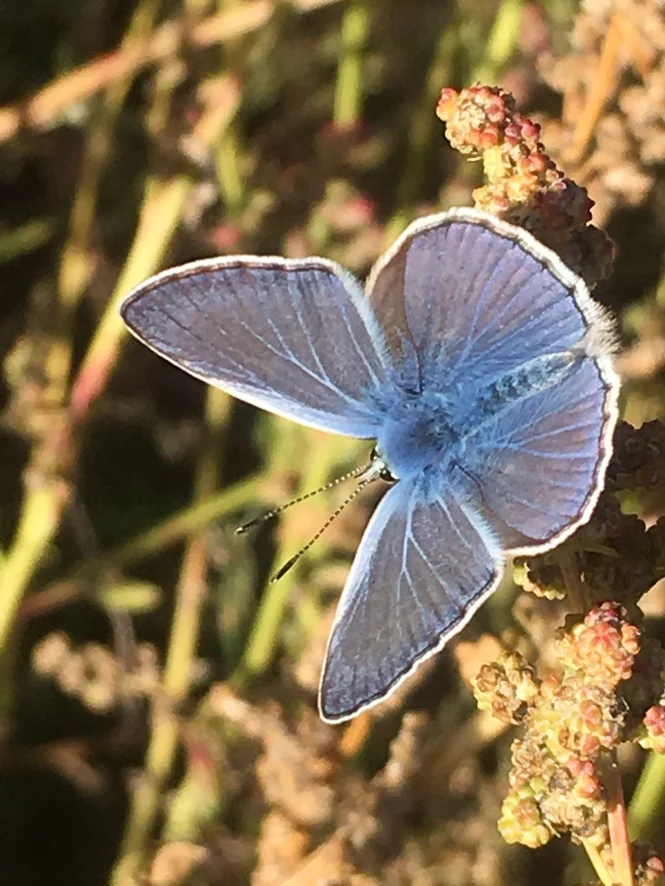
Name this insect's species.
Polyommatus icarus
